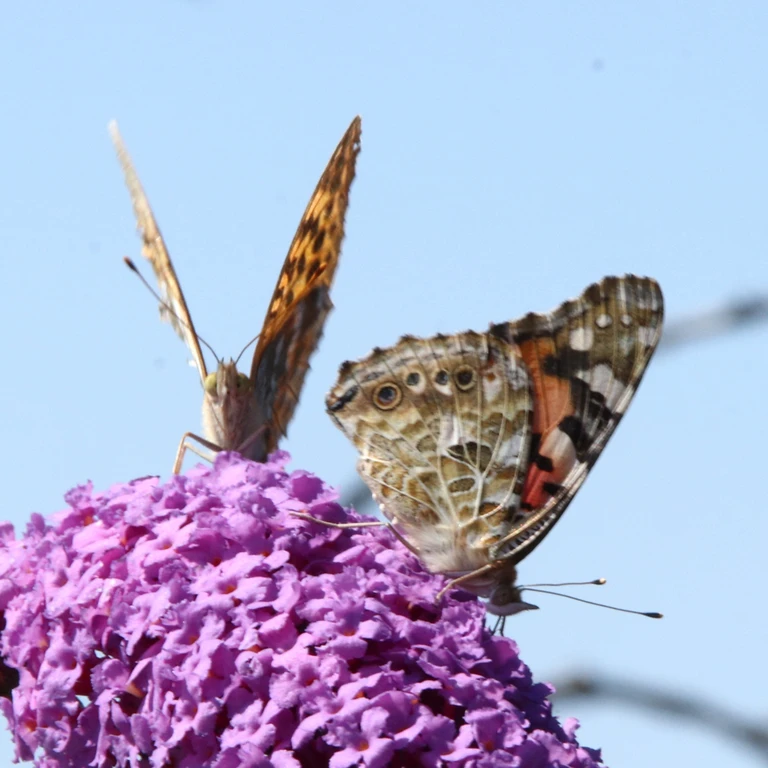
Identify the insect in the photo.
Vanessa cardui
